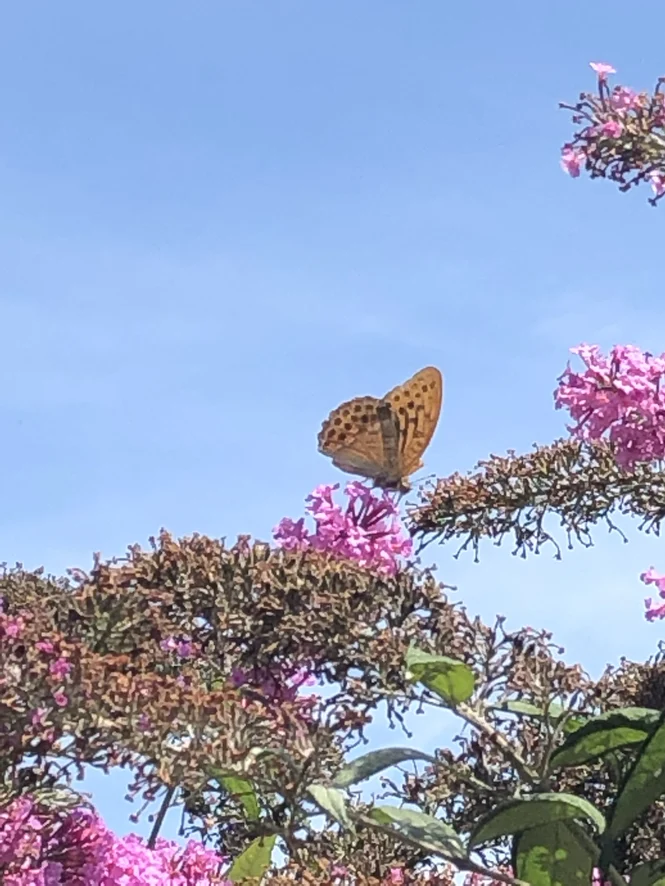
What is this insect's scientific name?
Argynnis paphia
